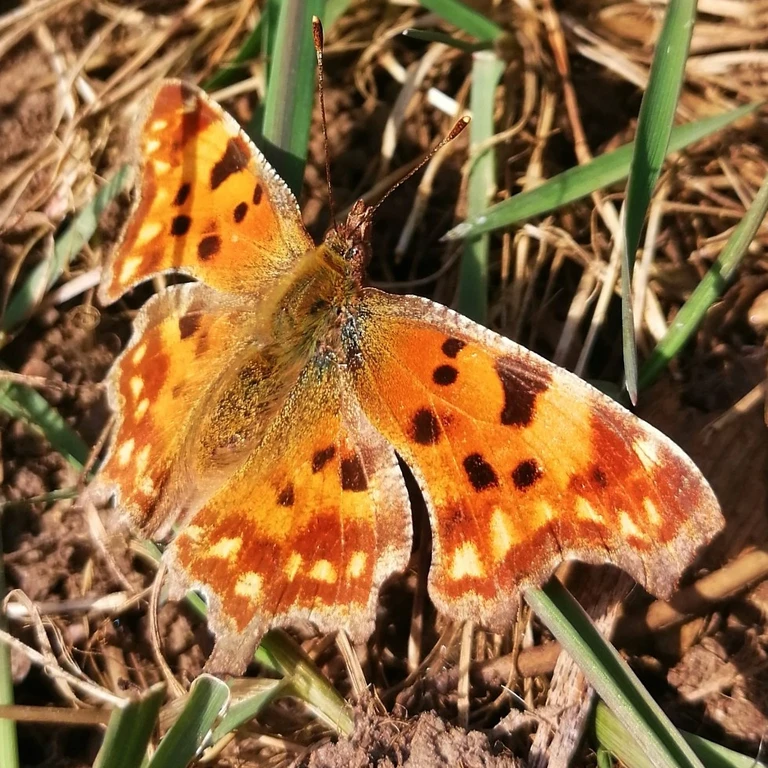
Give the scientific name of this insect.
Polygonia c-album
